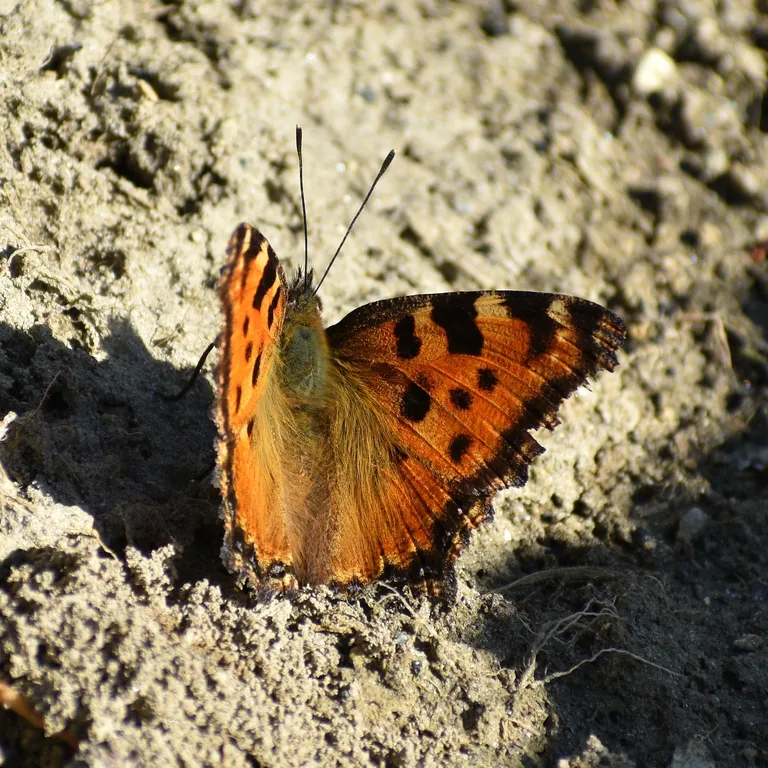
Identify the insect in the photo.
Nymphalis polychloros
